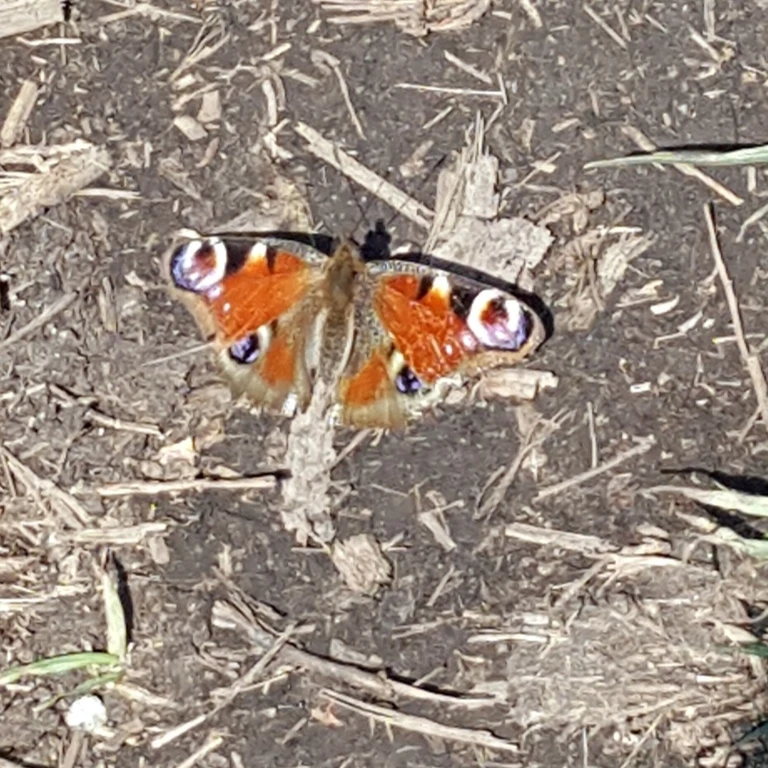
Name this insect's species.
Aglais io
